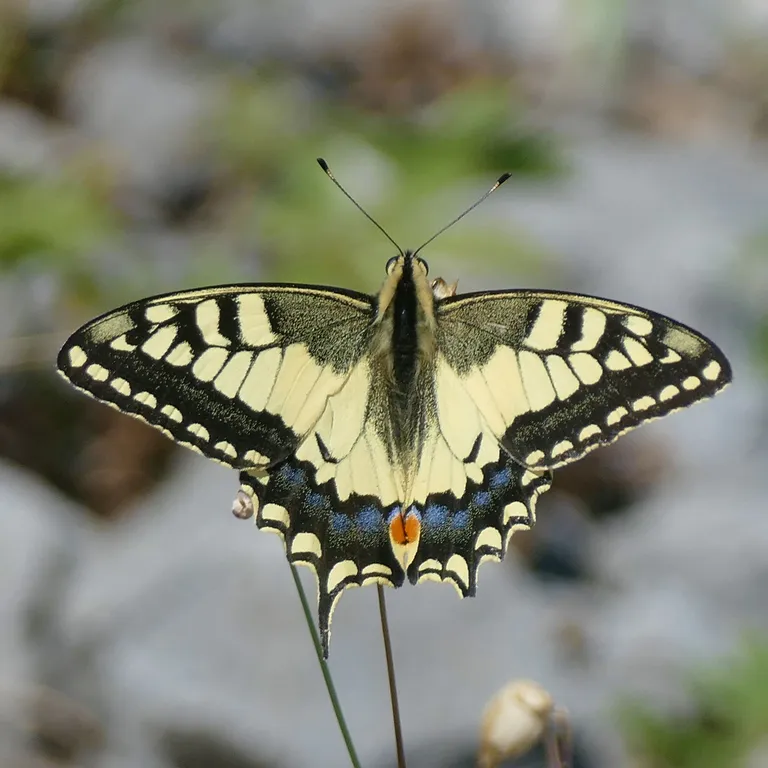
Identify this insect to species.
Papilio machaon
